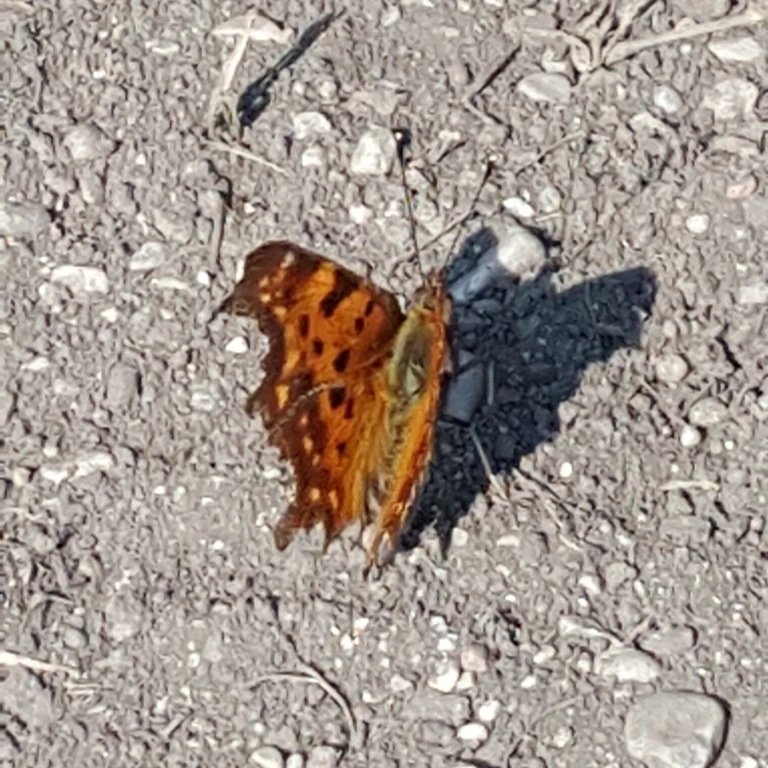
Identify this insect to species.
Polygonia c-album
